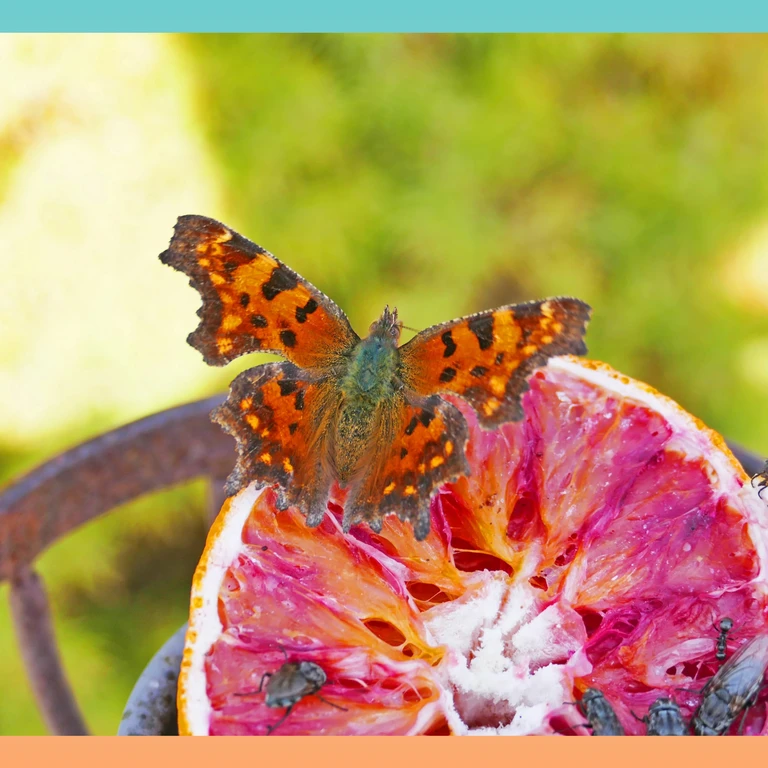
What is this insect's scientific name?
Polygonia c-album
